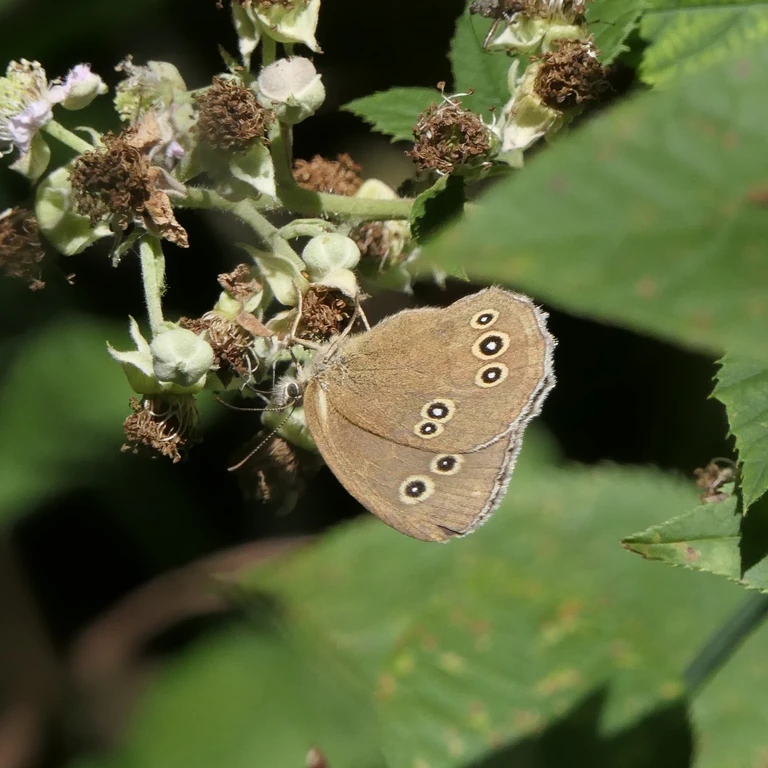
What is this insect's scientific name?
Aphantopus hyperantus
